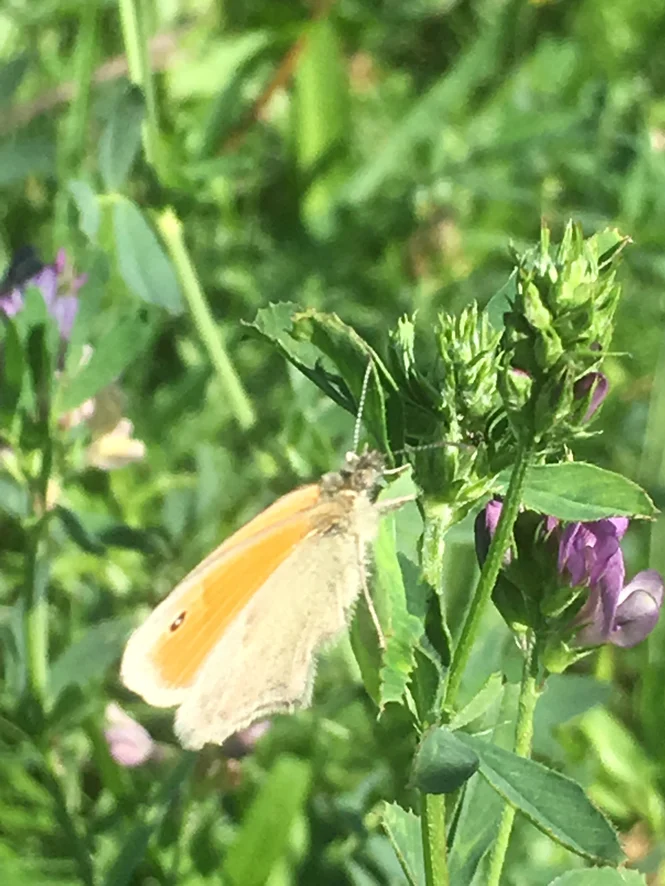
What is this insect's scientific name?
Coenonympha pamphilus
